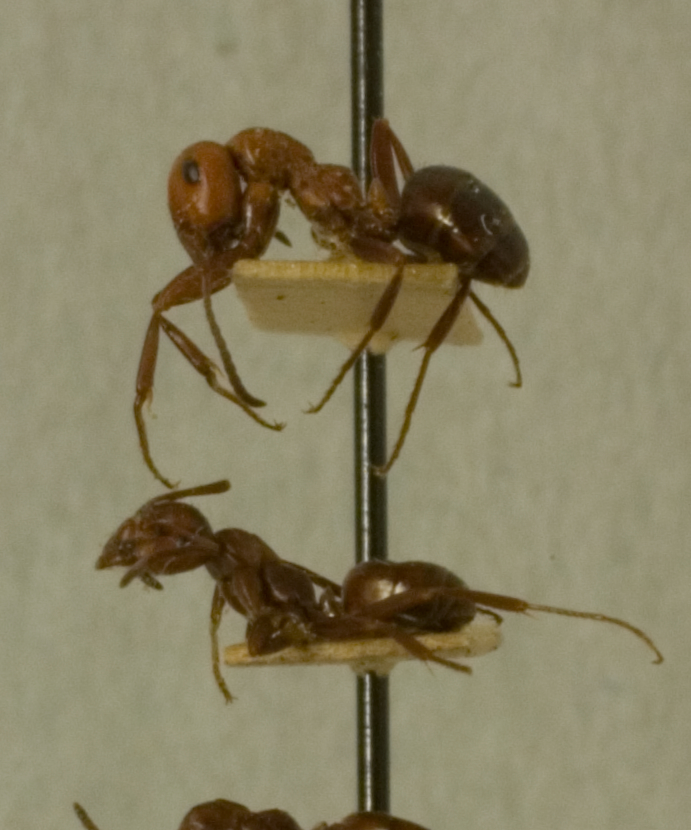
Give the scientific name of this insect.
Formica dakotensis
